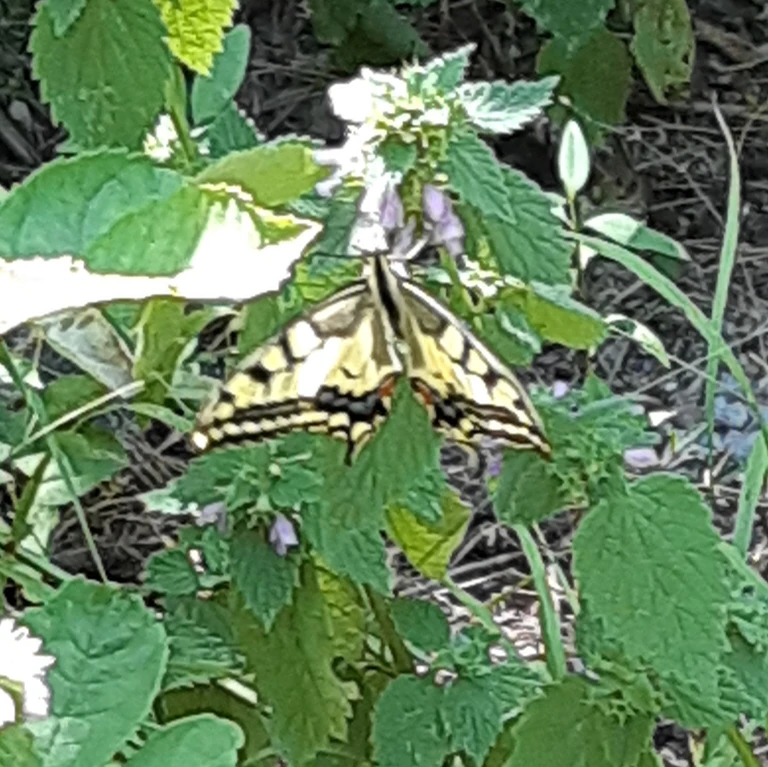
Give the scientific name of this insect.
Papilio machaon
